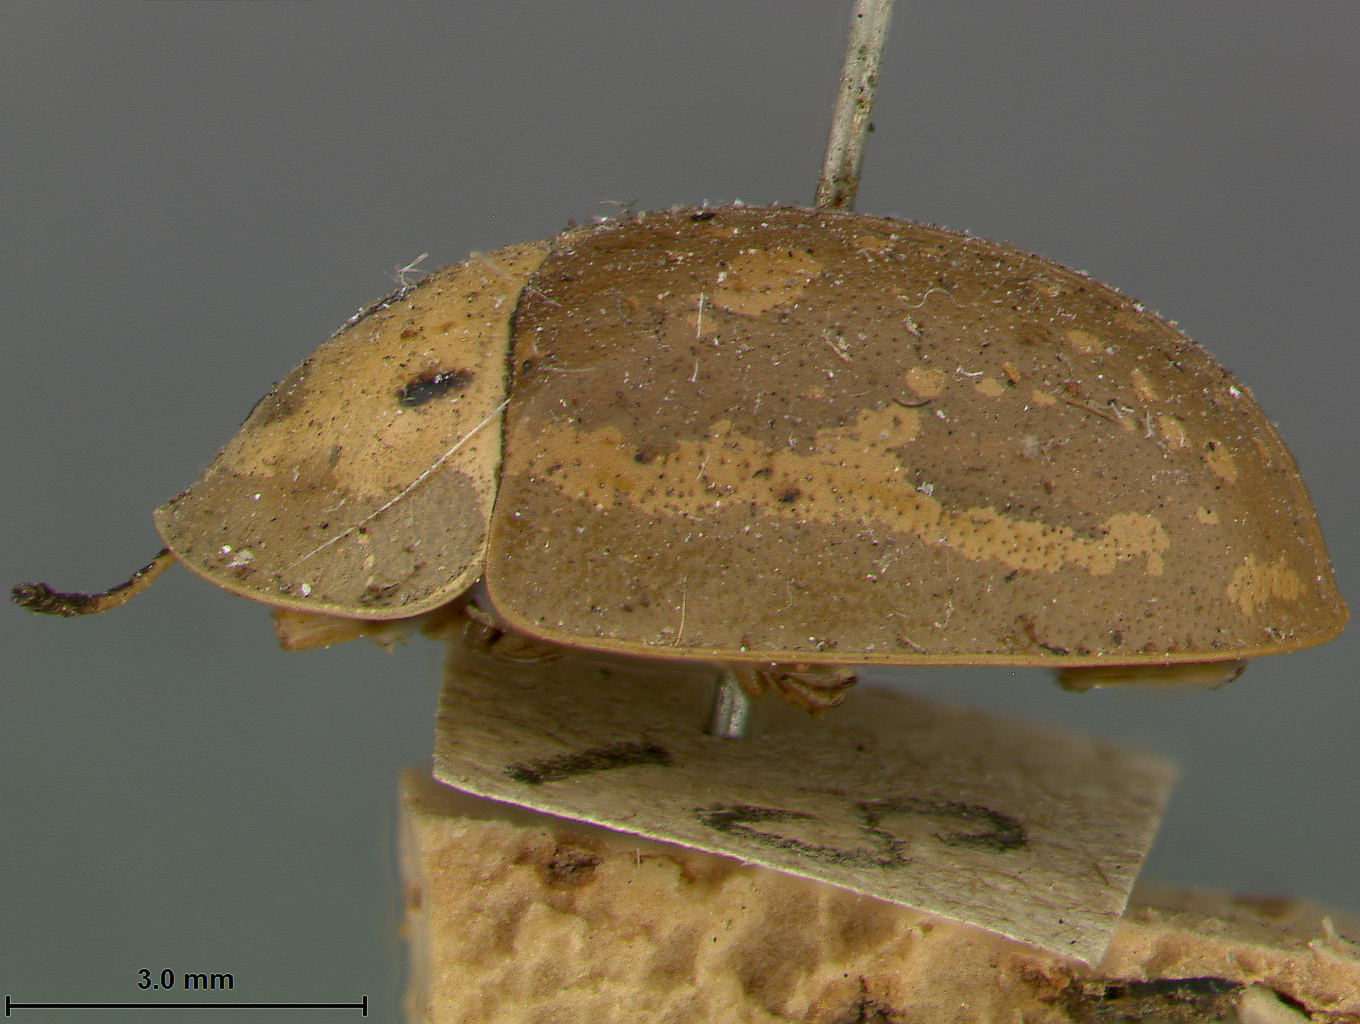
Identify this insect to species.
Physonota quinquepunctata
